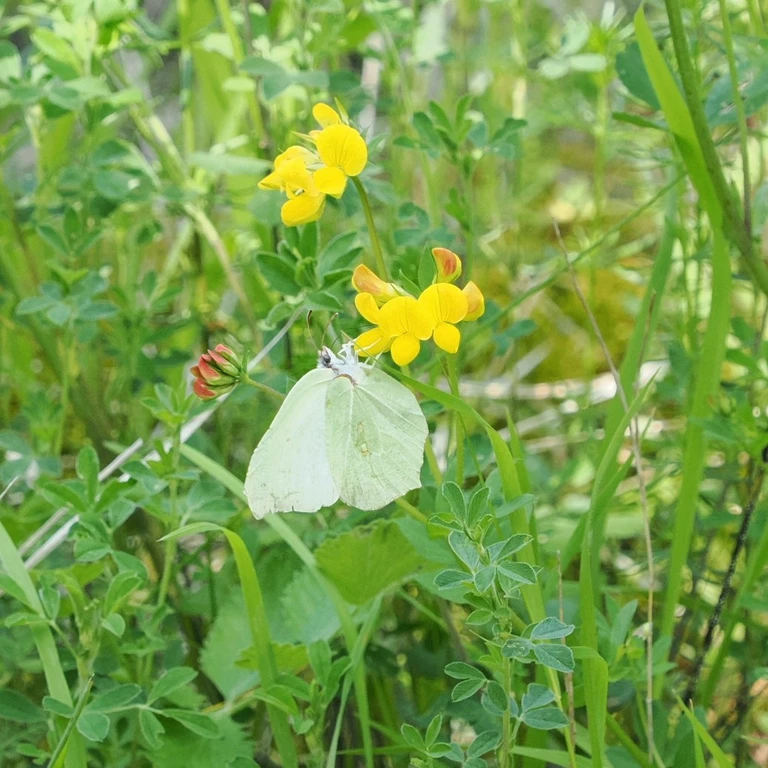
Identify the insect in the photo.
Gonepteryx rhamni
